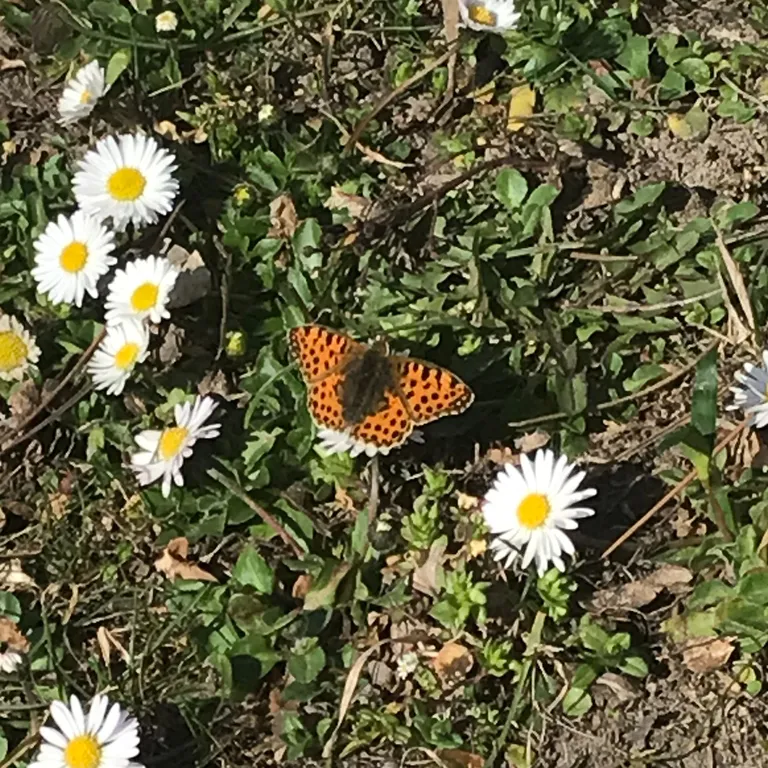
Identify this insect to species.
Issoria lathonia
